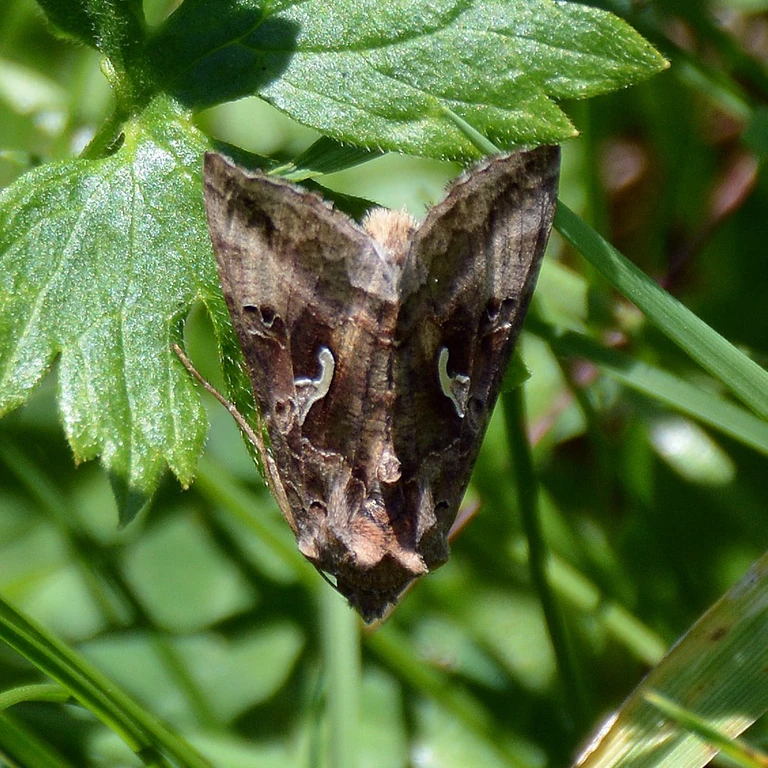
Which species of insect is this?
Autographa gamma
